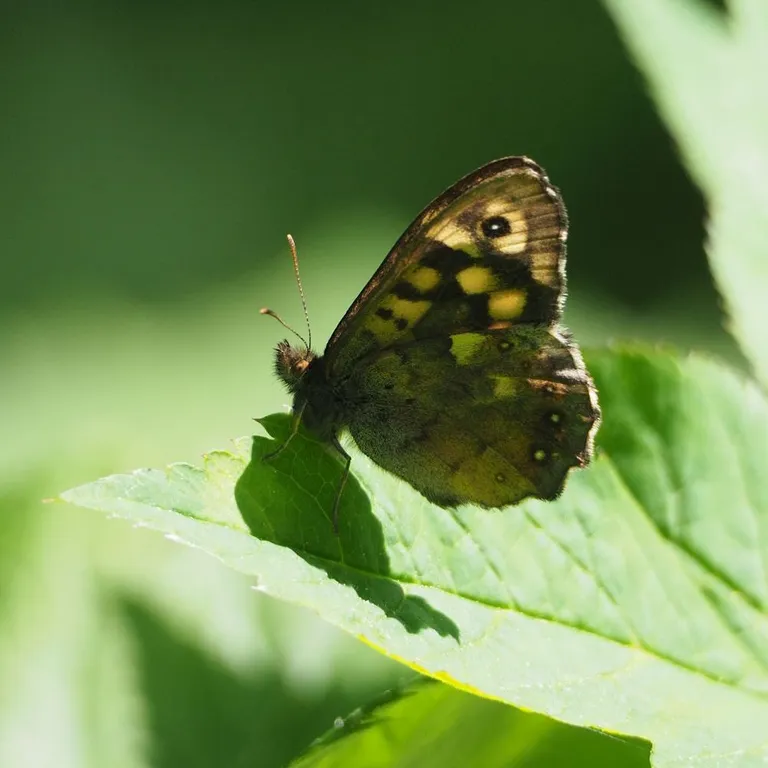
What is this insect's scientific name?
Pararge aegeria
